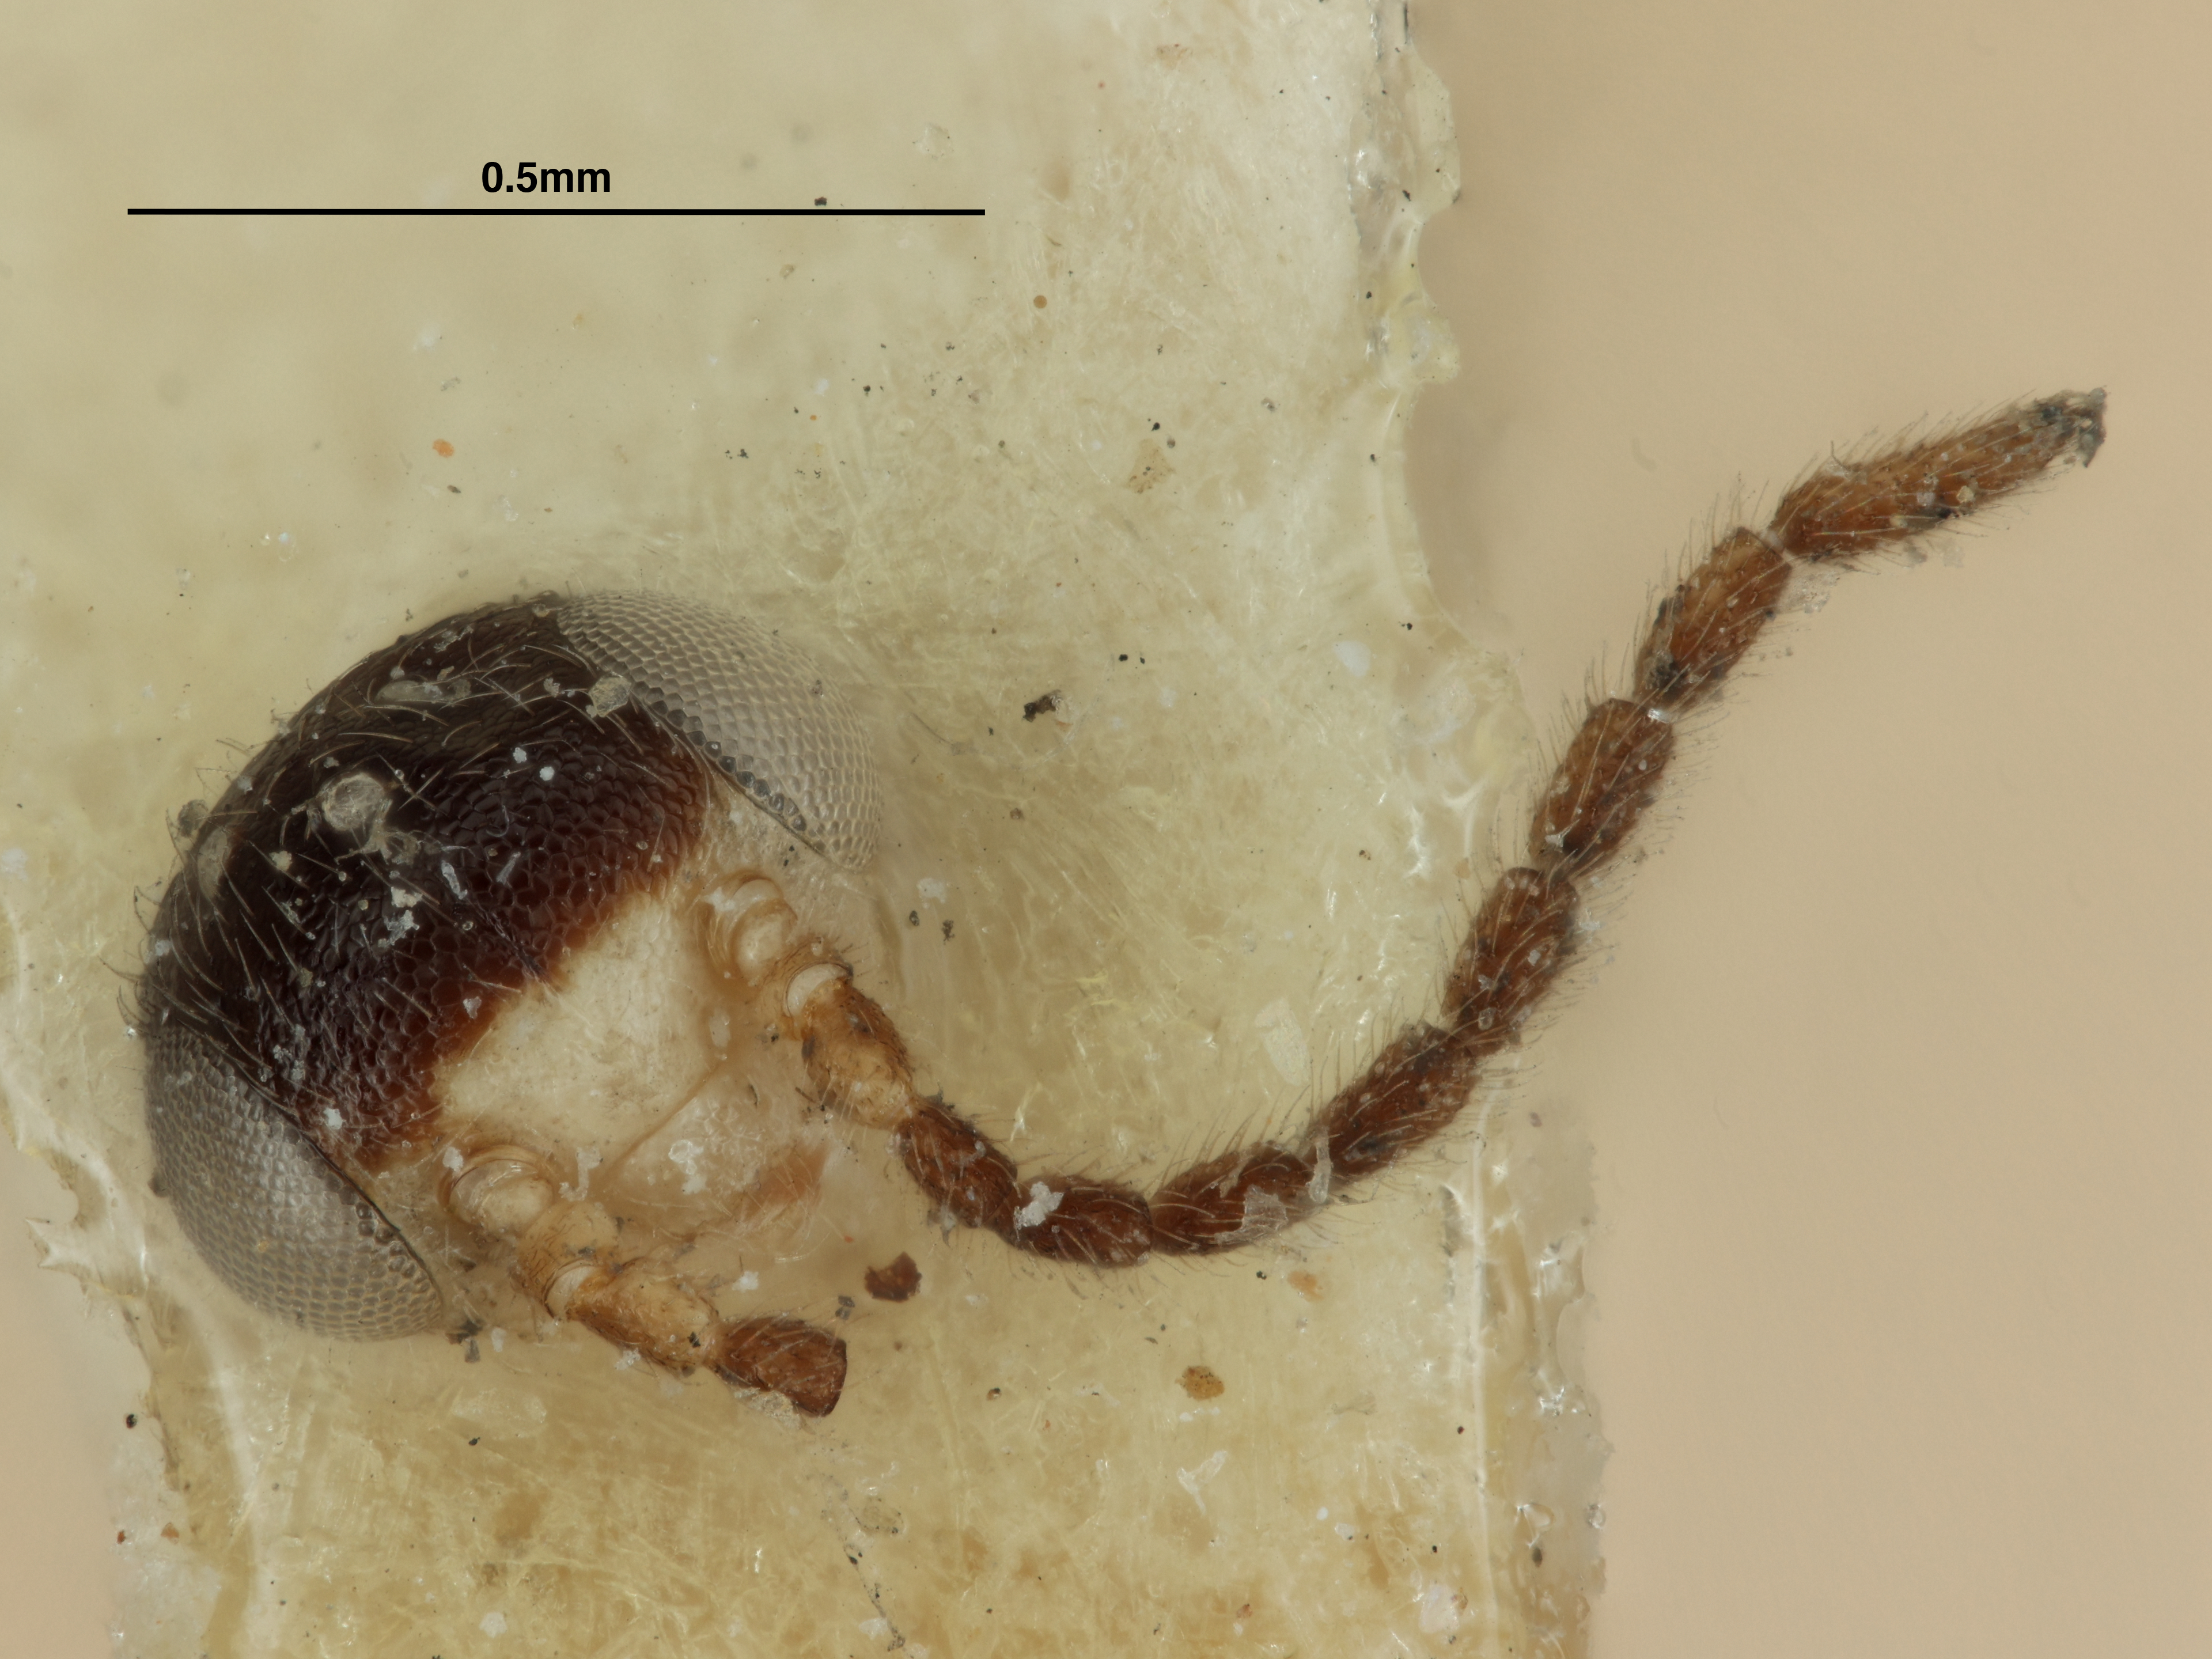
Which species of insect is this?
Aphelopus comesi
